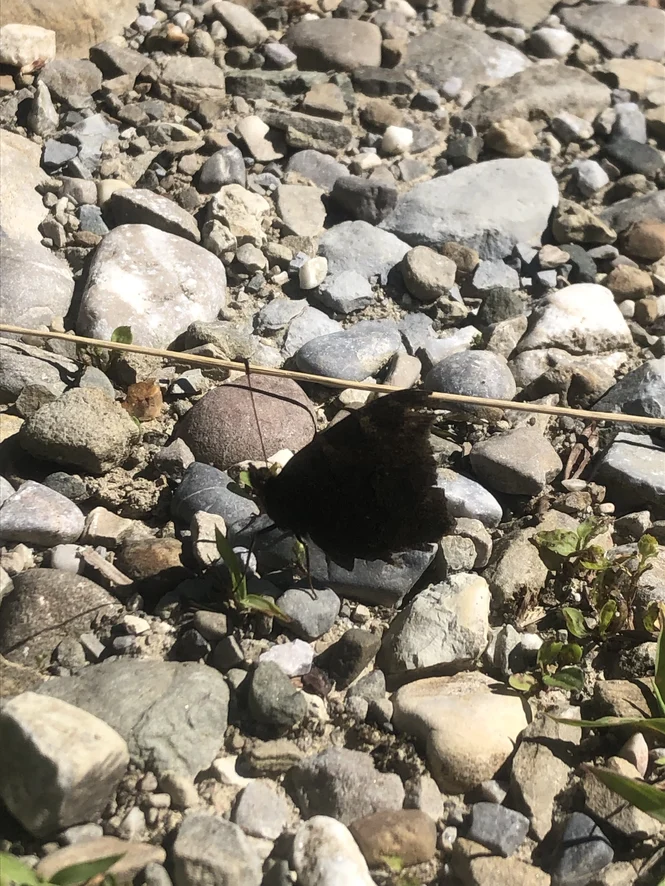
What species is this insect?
Aglais io
